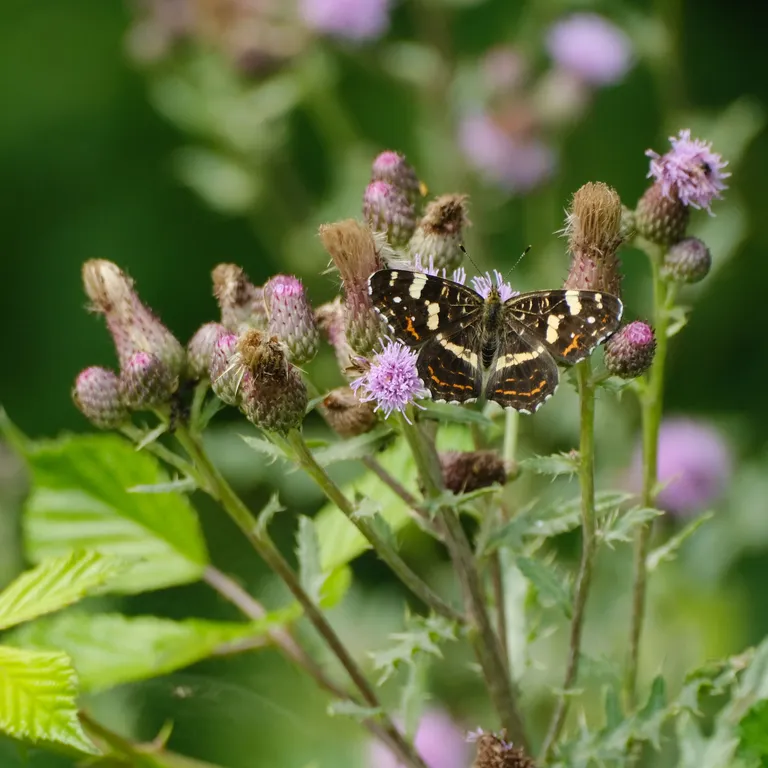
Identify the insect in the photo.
Araschnia levana
